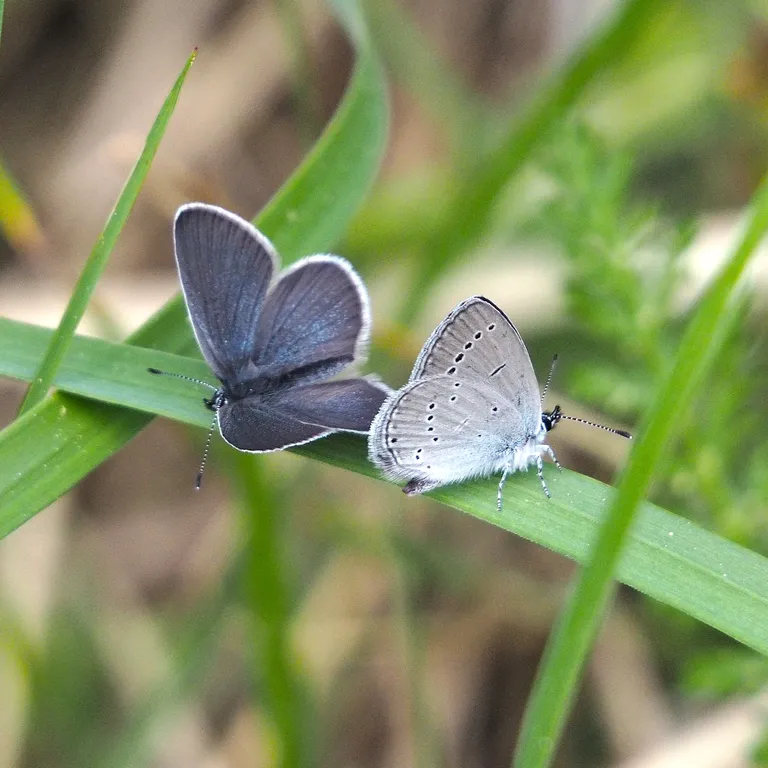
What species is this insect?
Cupido minimus
